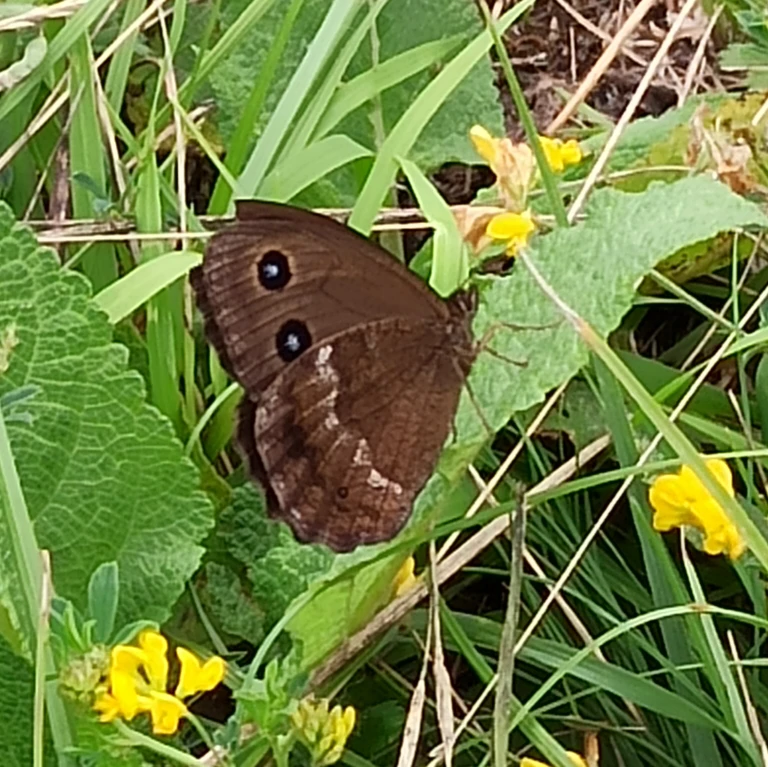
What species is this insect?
Minois dryas
